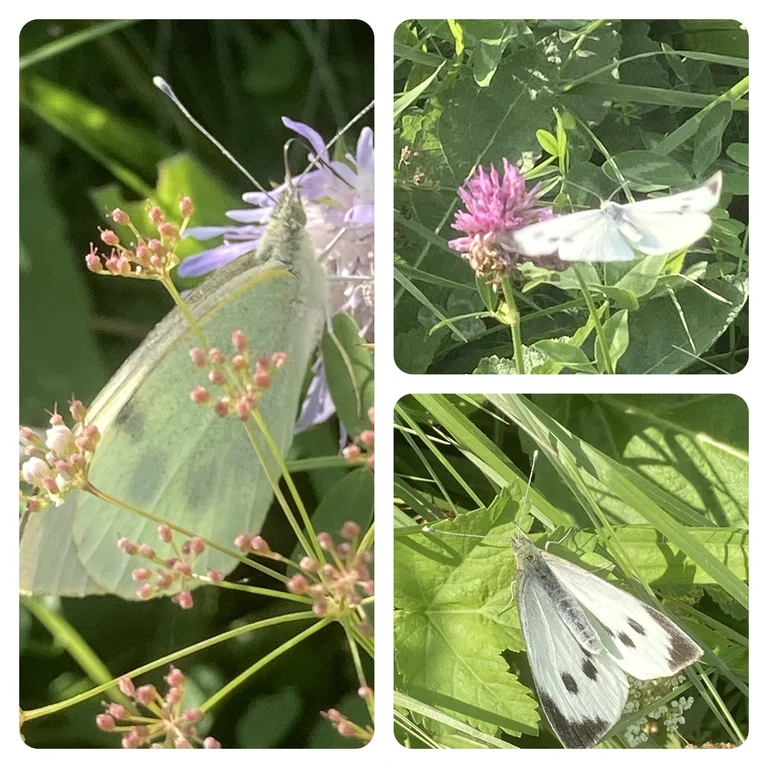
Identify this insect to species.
Pieris brassicae
